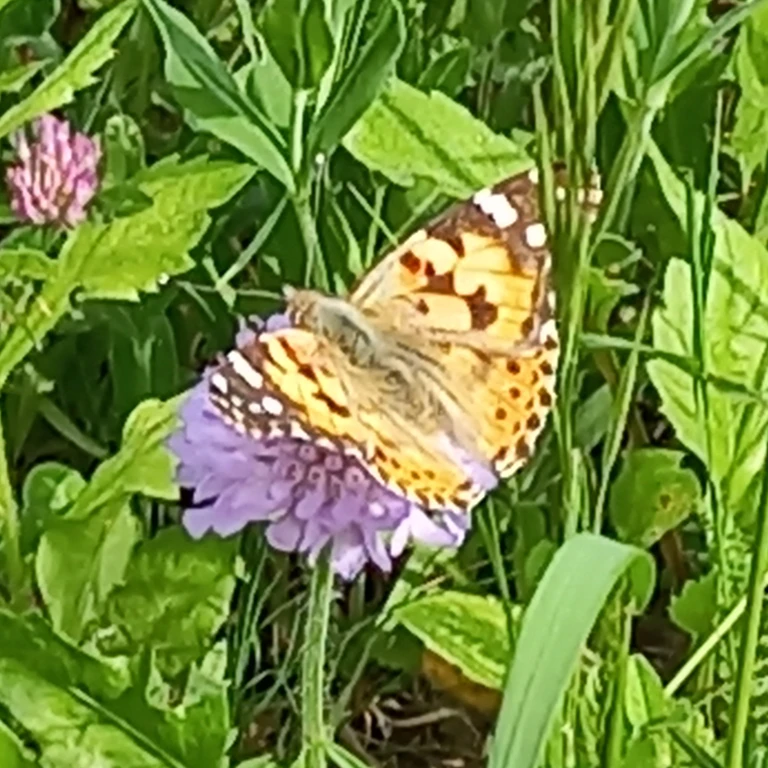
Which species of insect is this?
Vanessa cardui
